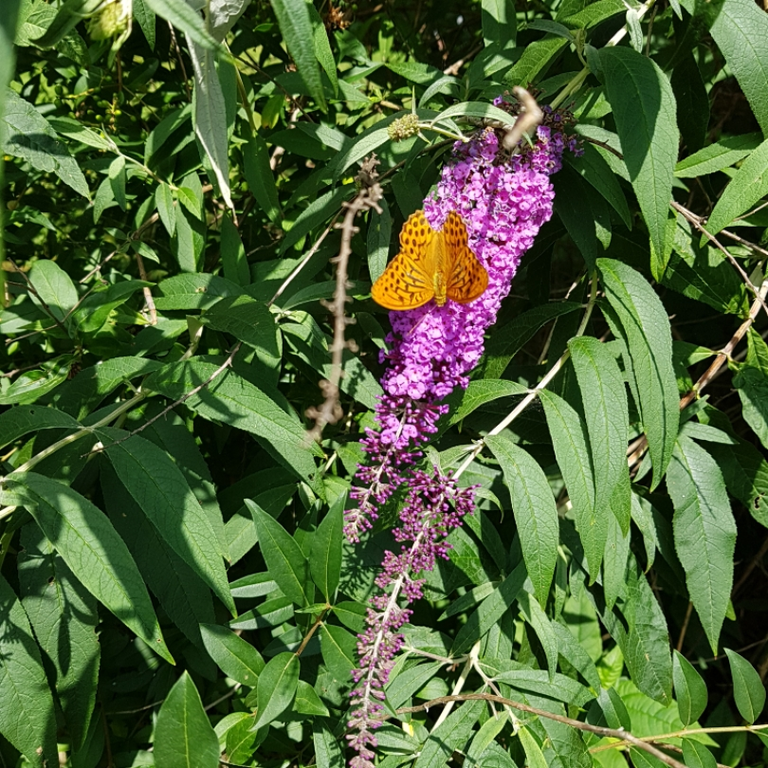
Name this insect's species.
Argynnis paphia
